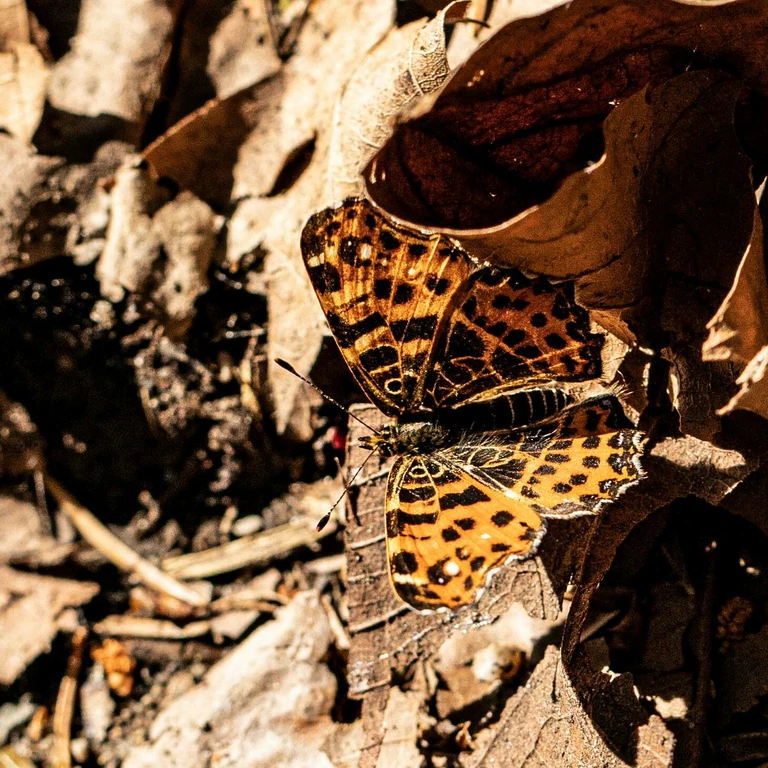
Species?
Araschnia levana
